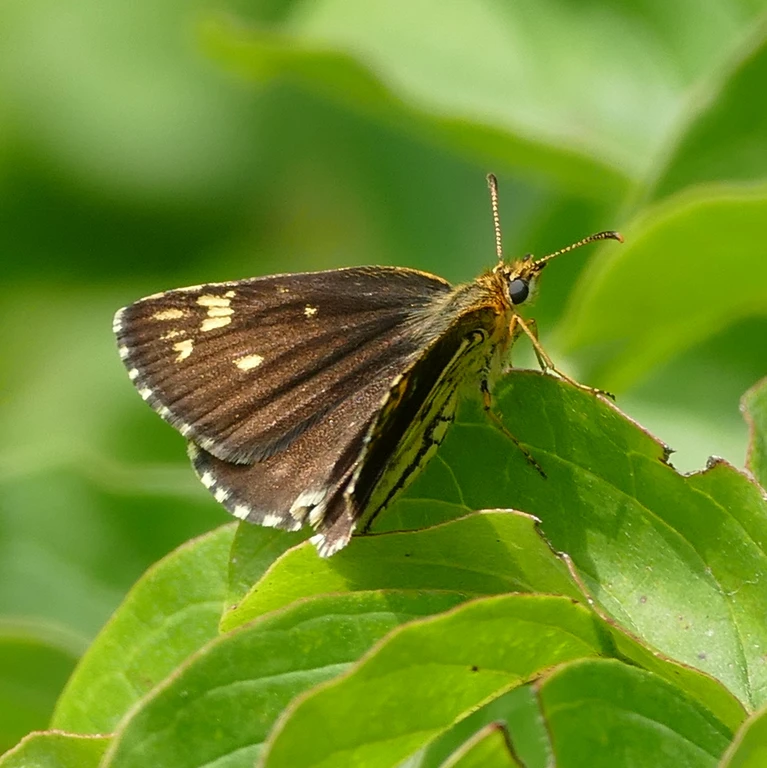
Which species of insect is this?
Heteropterus morpheus
